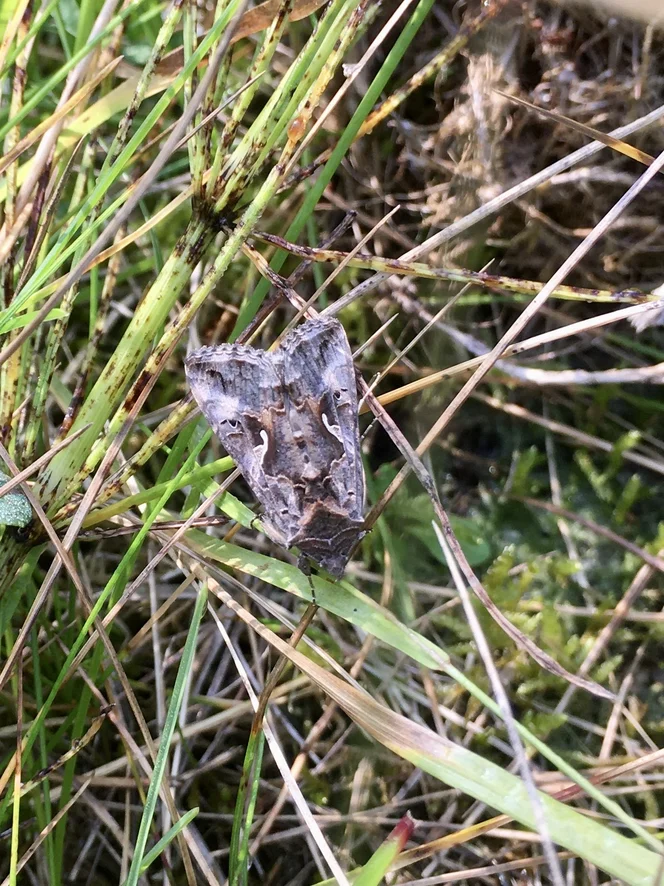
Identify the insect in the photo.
Autographa gamma
